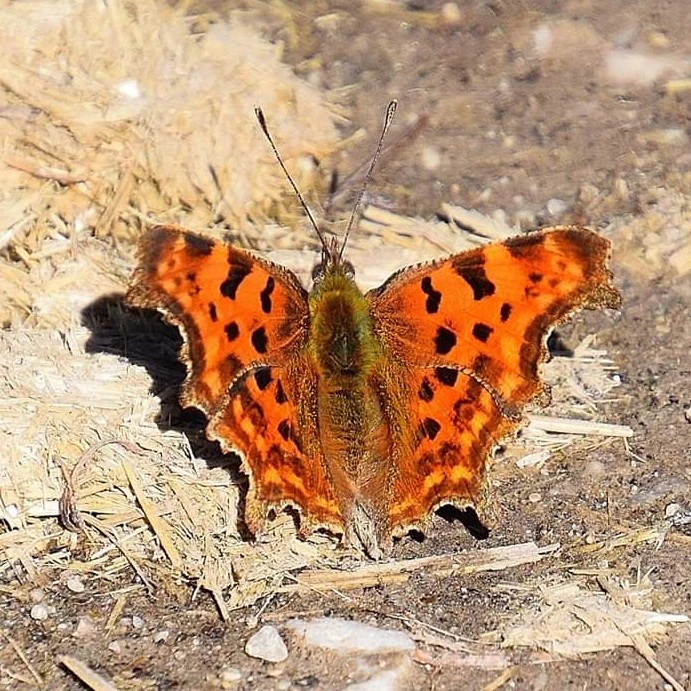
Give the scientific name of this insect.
Polygonia c-album
